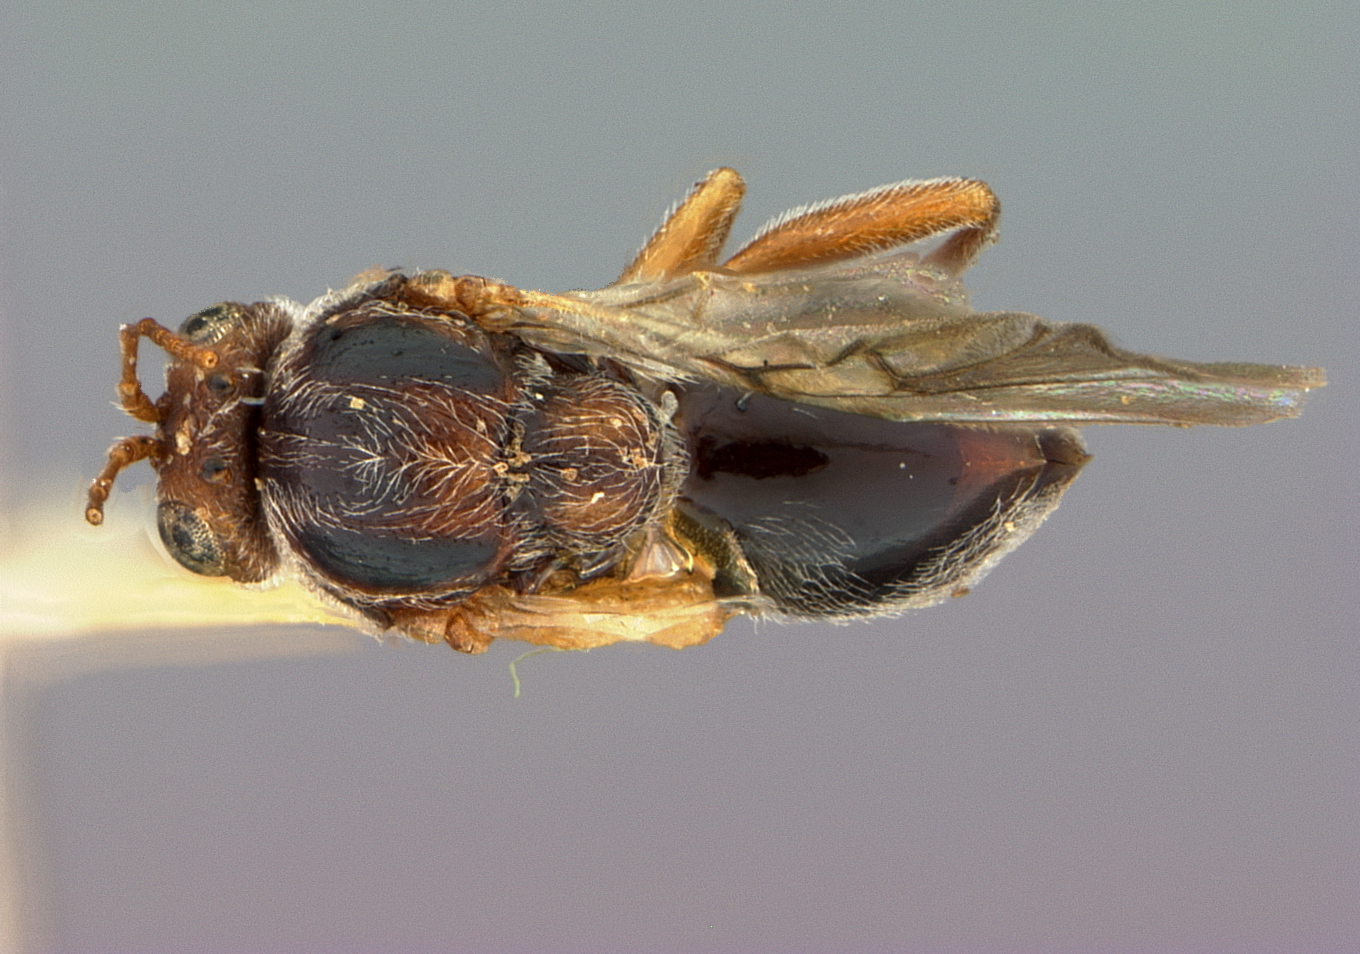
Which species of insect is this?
Holcaspis arizonica
